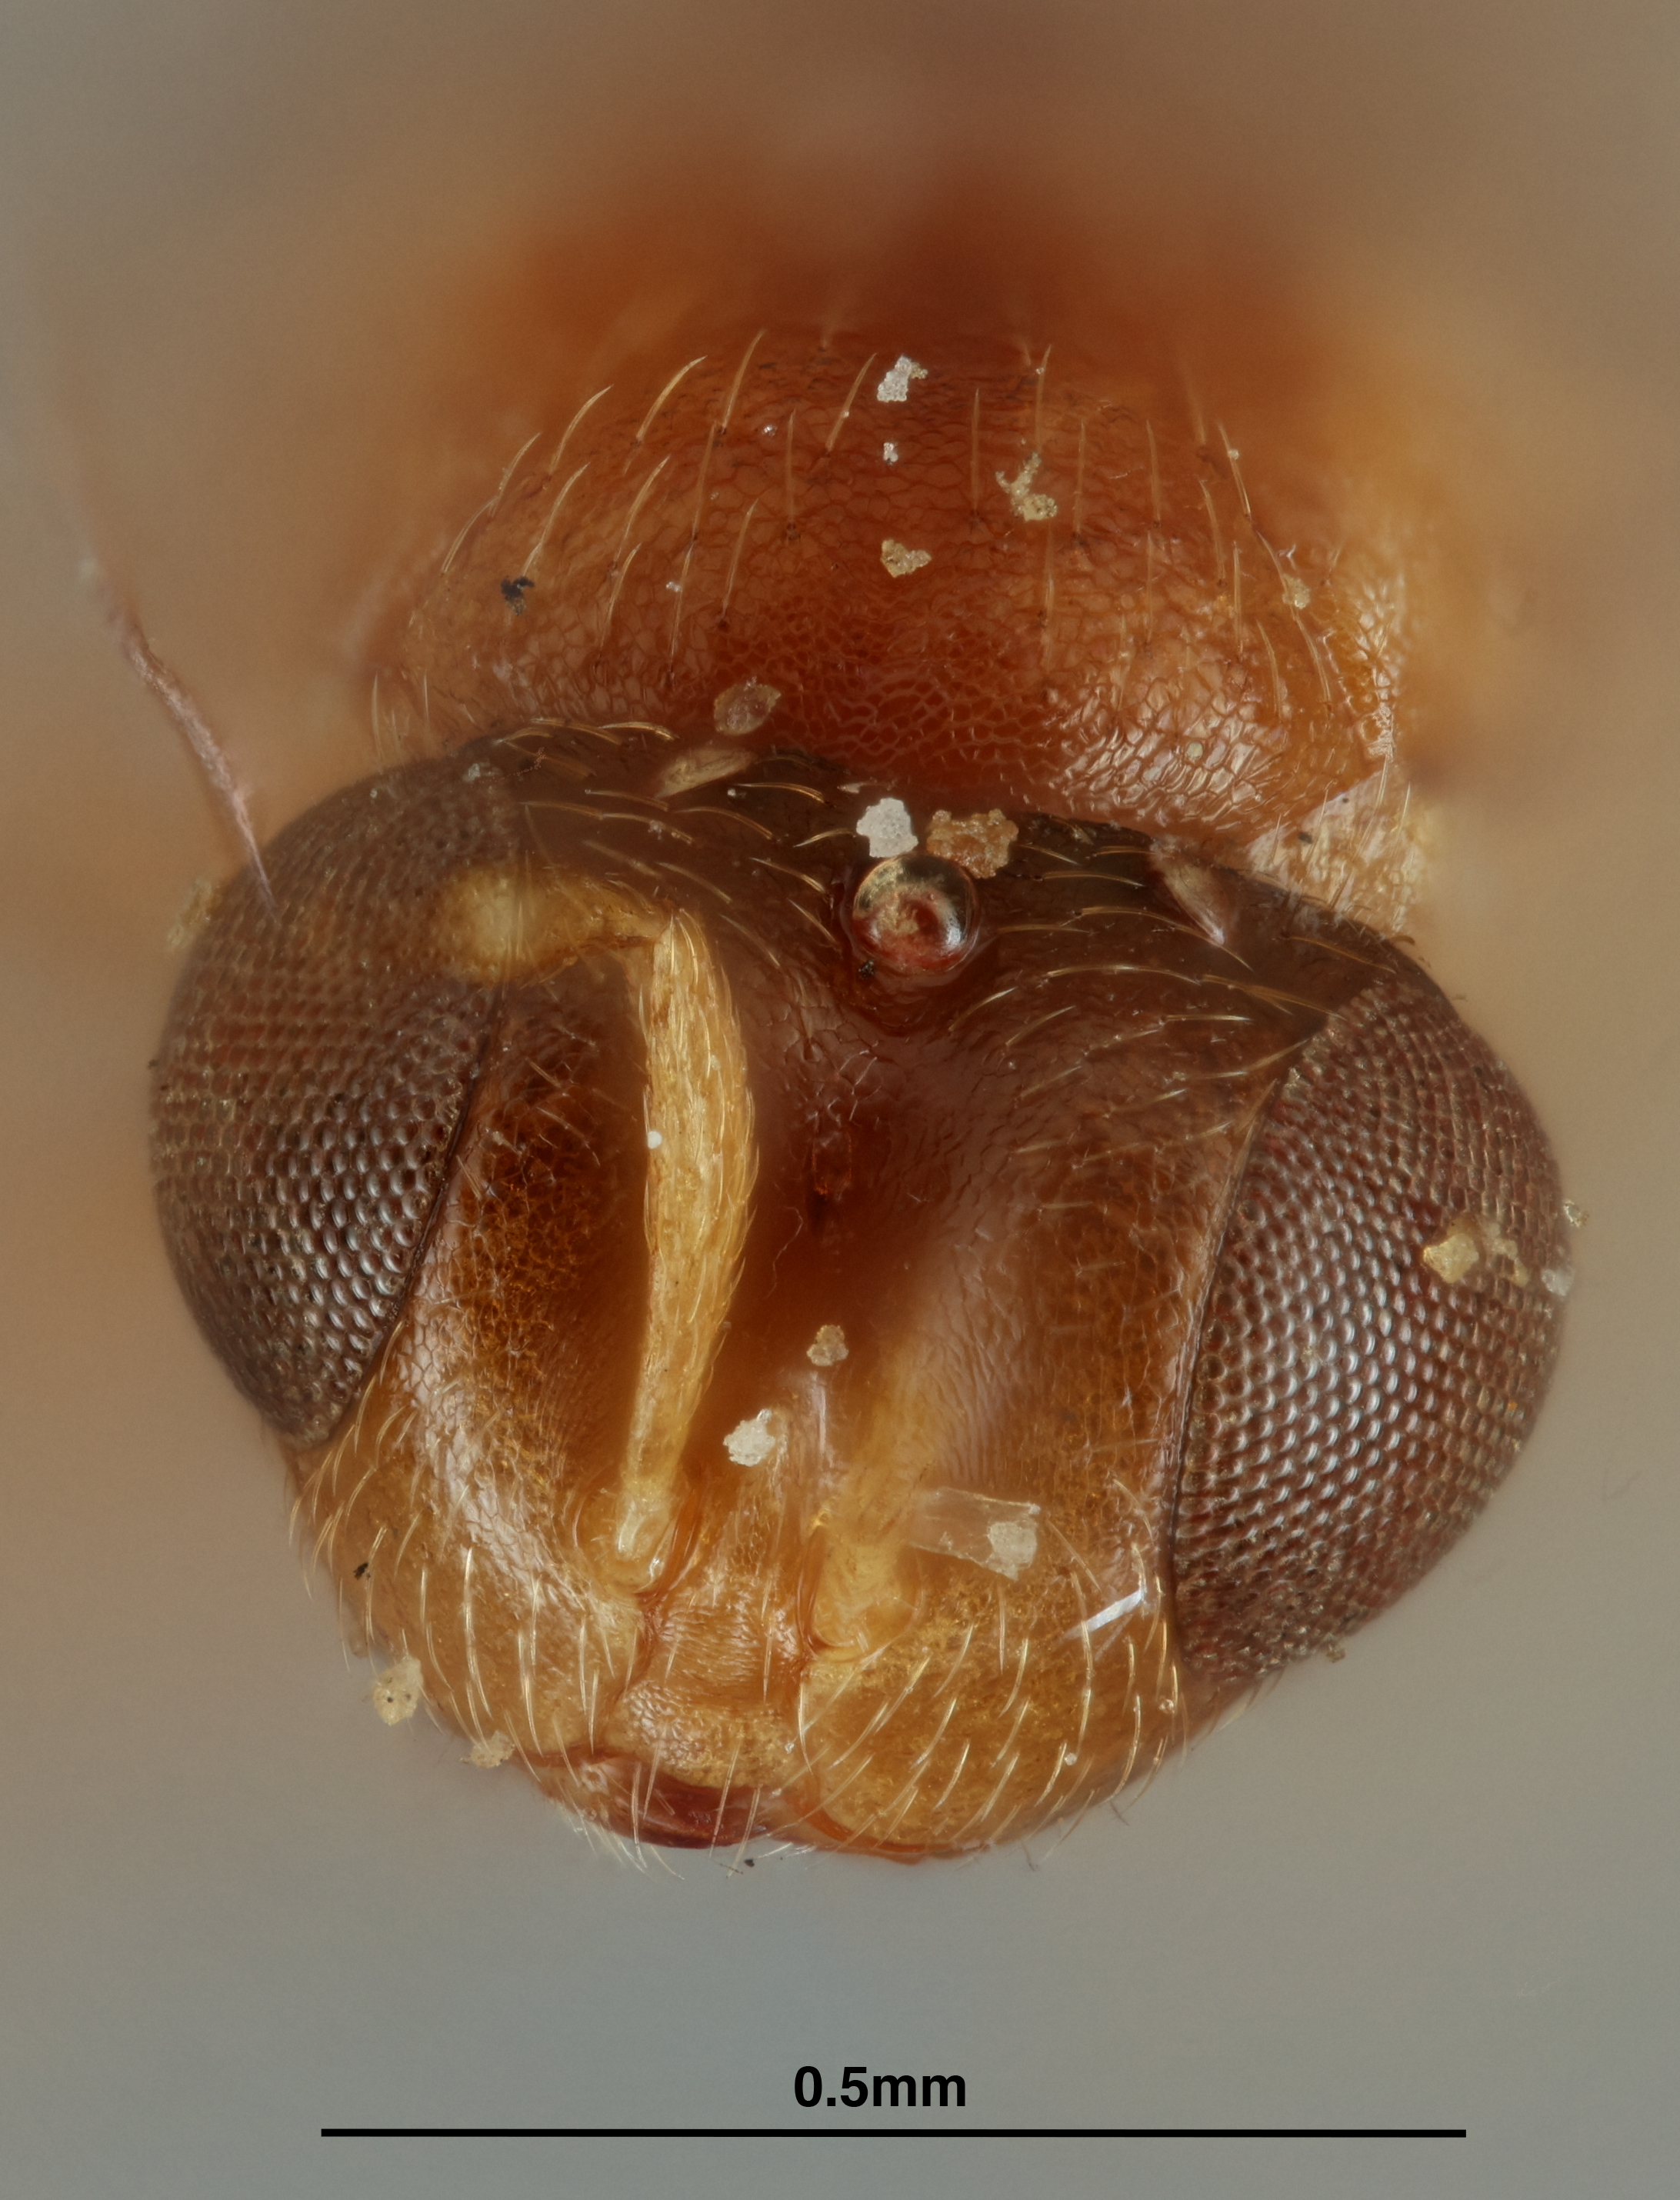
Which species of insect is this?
Sycophaga nota
